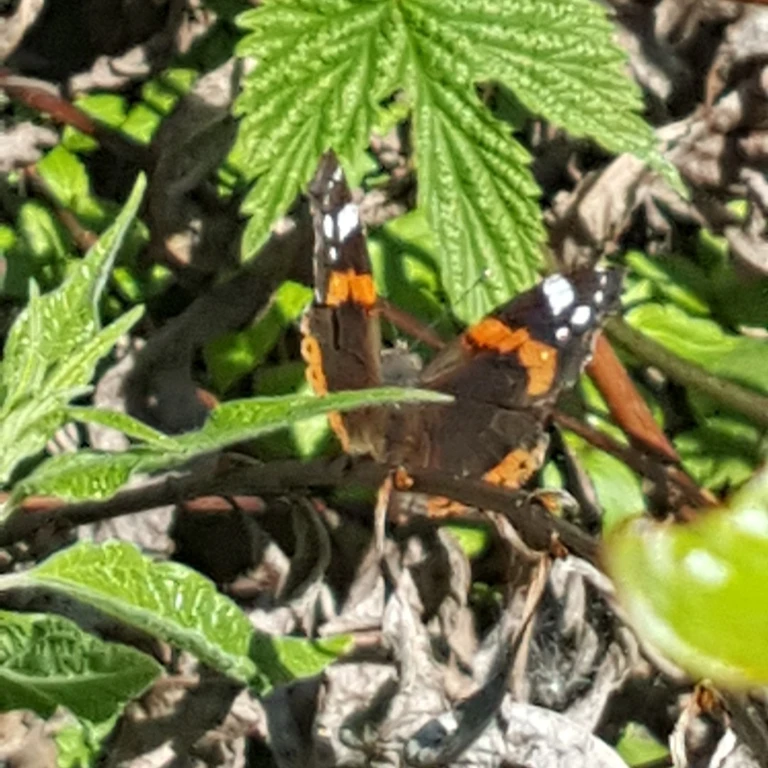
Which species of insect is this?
Vanessa atalanta
